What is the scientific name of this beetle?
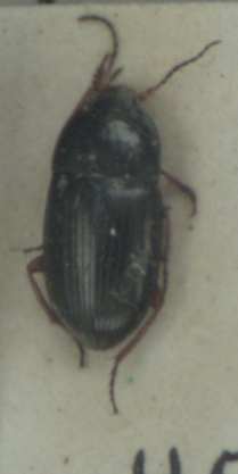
Amara familiaris
